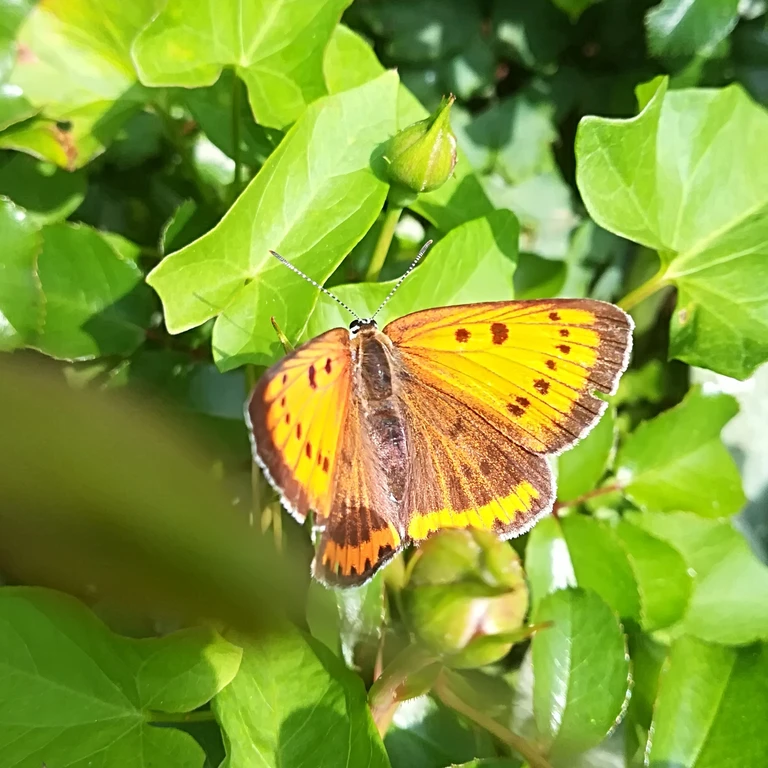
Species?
Lycaena dispar
